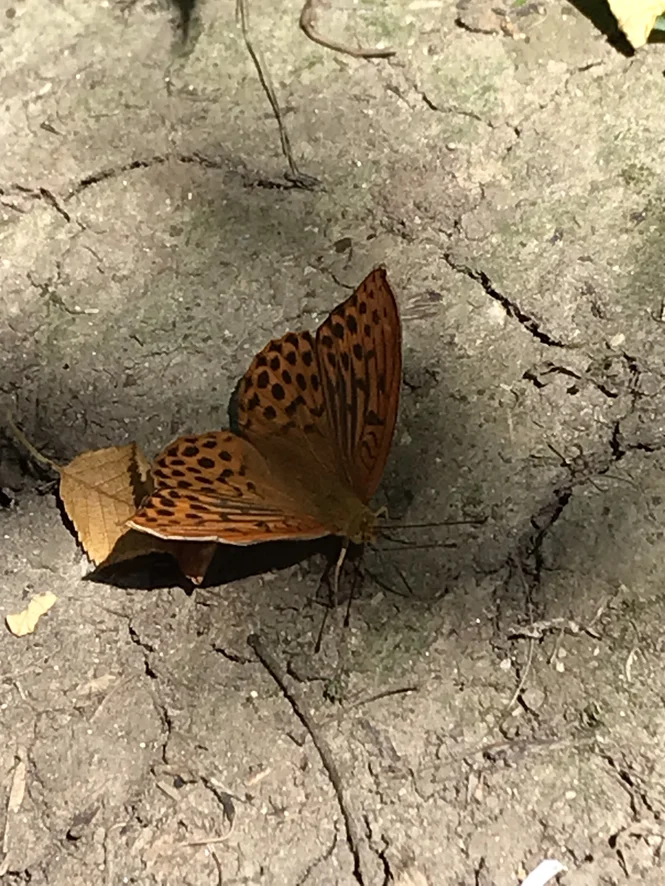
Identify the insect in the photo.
Argynnis paphia
